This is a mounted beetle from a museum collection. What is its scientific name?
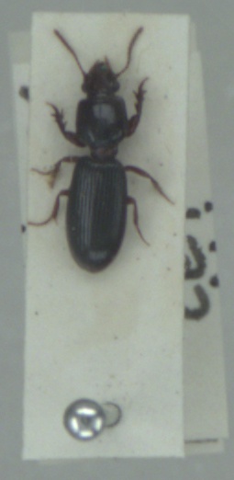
Clivina fossor
